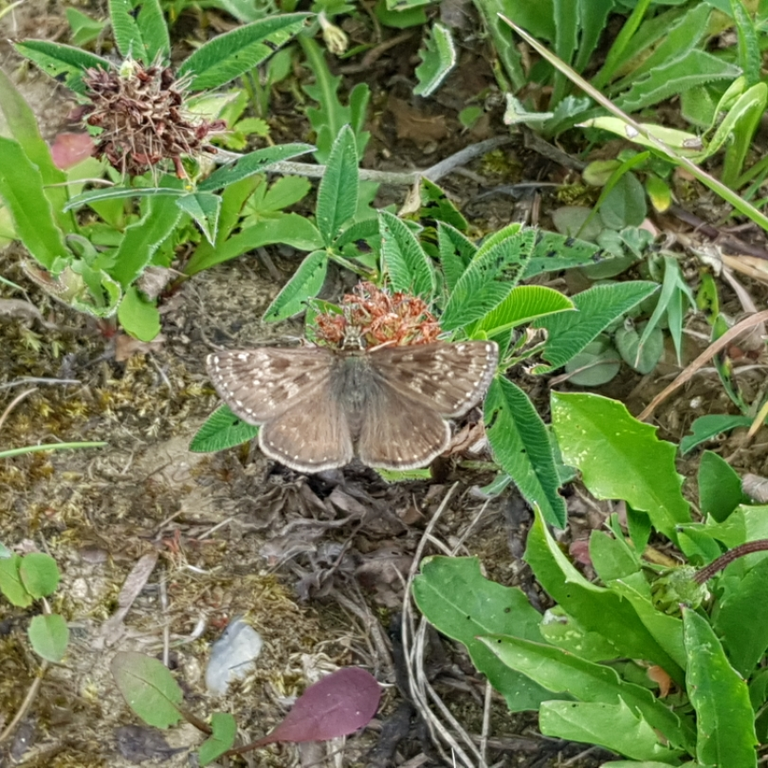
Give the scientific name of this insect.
Erynnis tages
